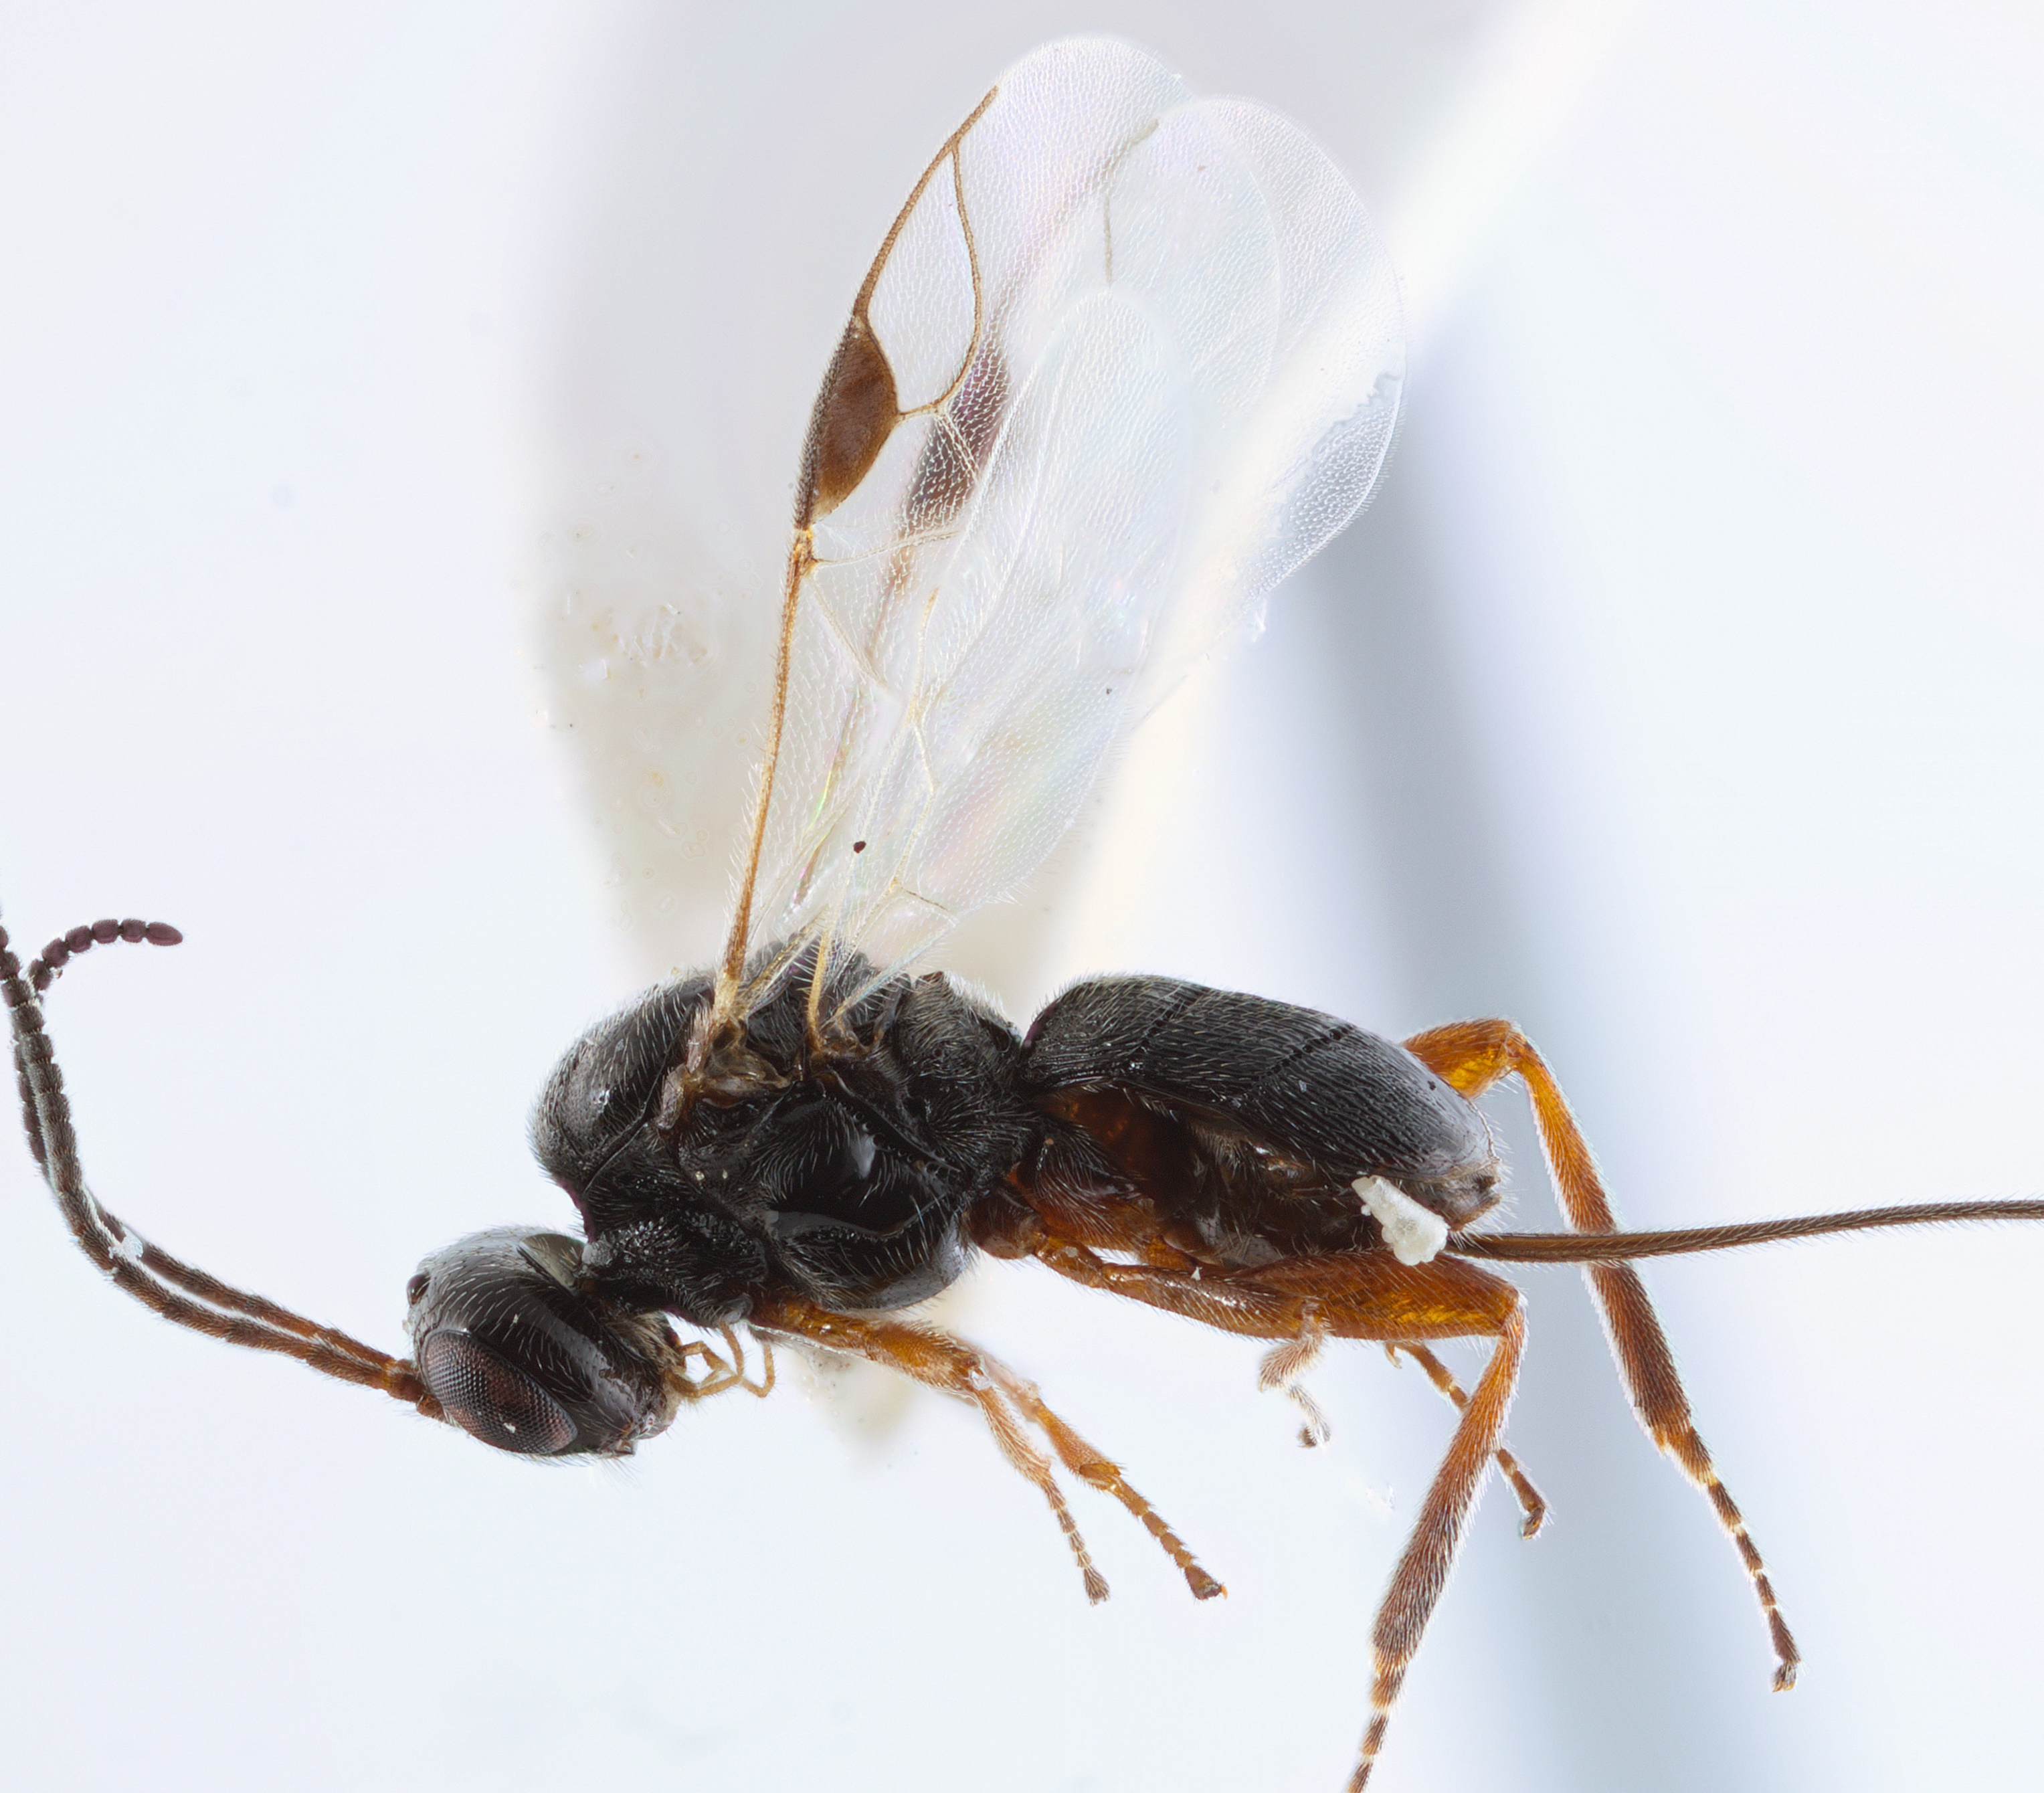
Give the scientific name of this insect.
Triaspis aequoris
